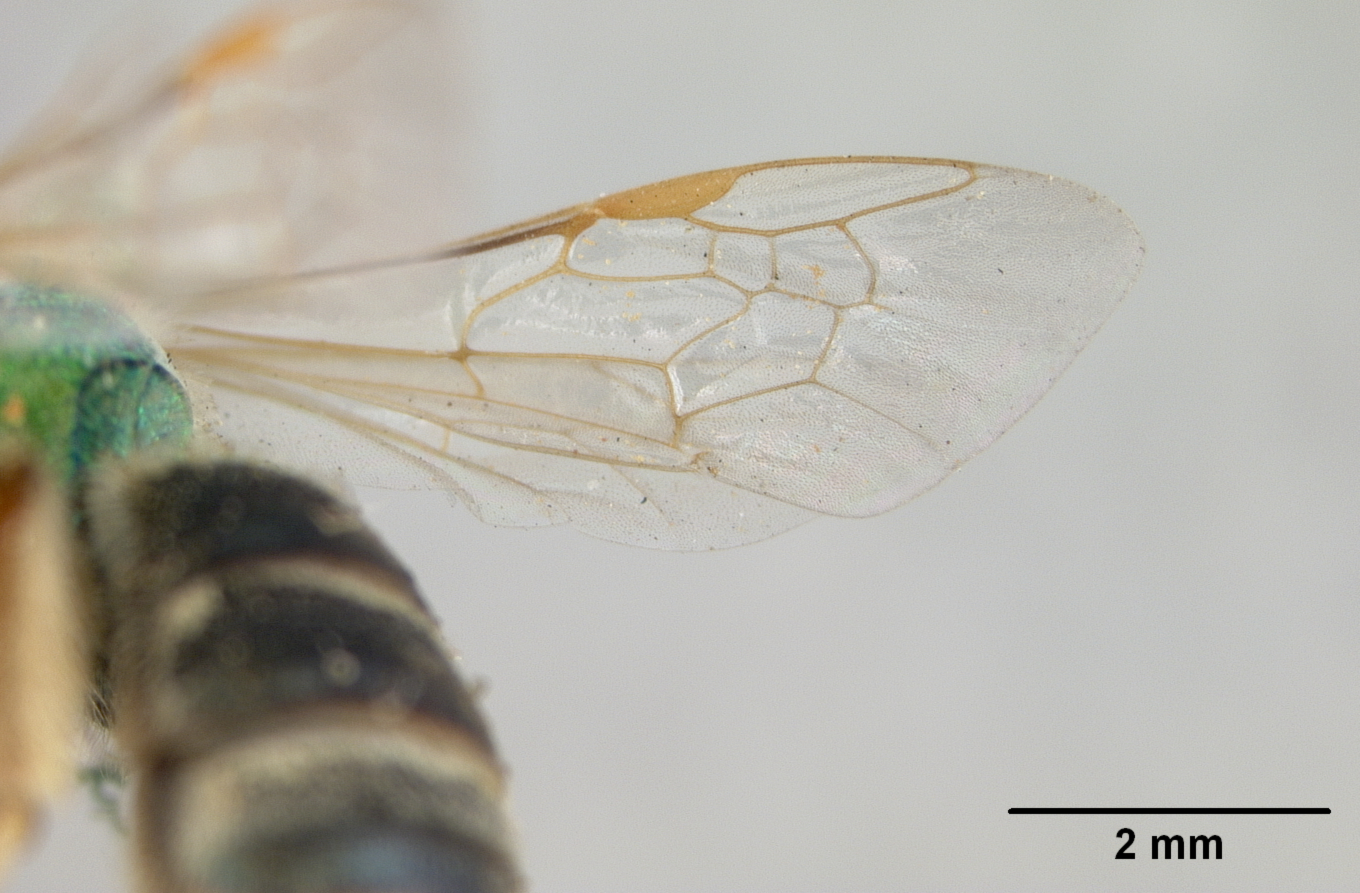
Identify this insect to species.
Agapostemon fasciatus
